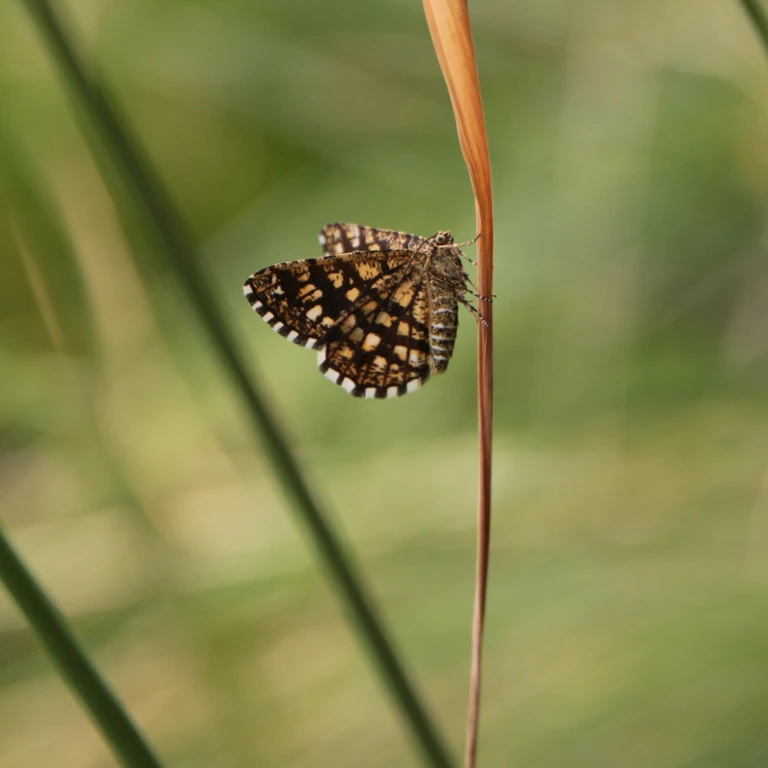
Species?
Chiasmia clathrata
